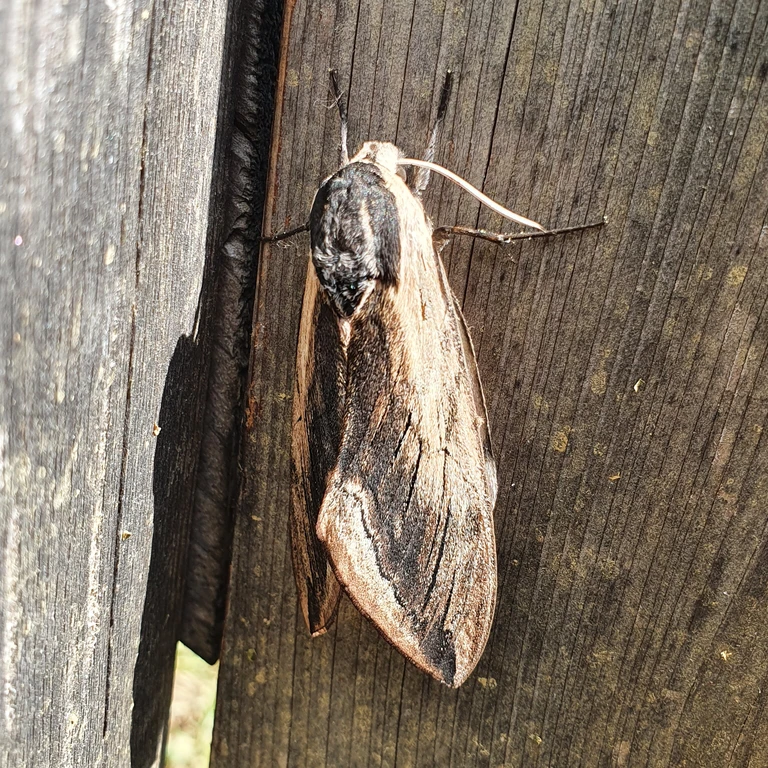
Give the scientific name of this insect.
Sphinx ligustri
